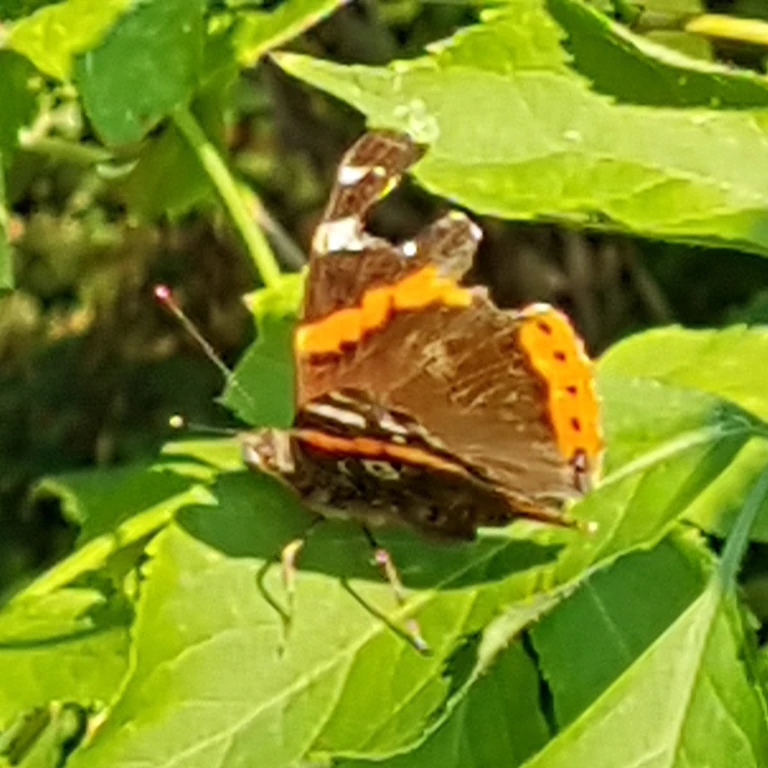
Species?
Vanessa atalanta
